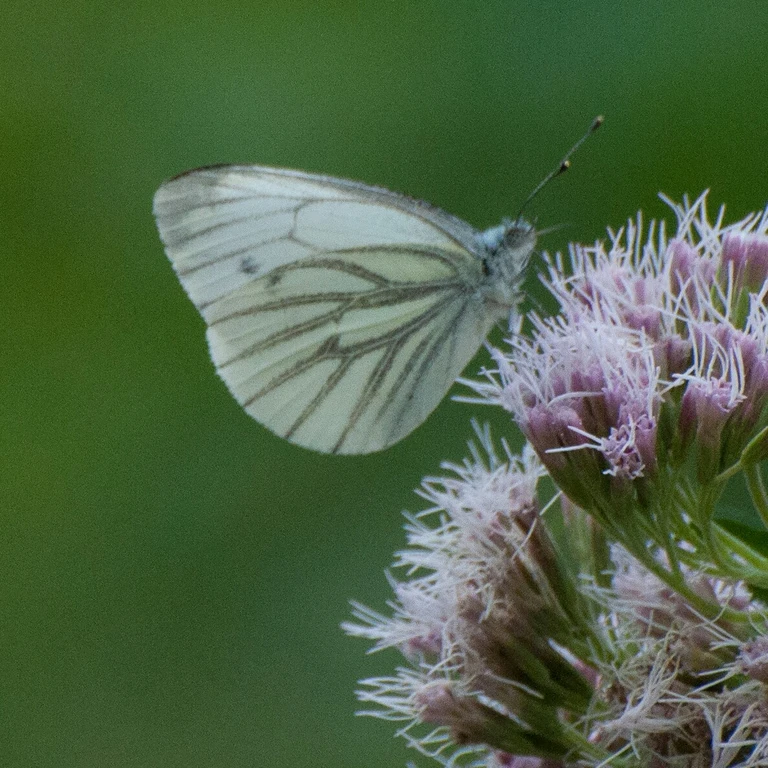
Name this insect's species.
Pieris napi
